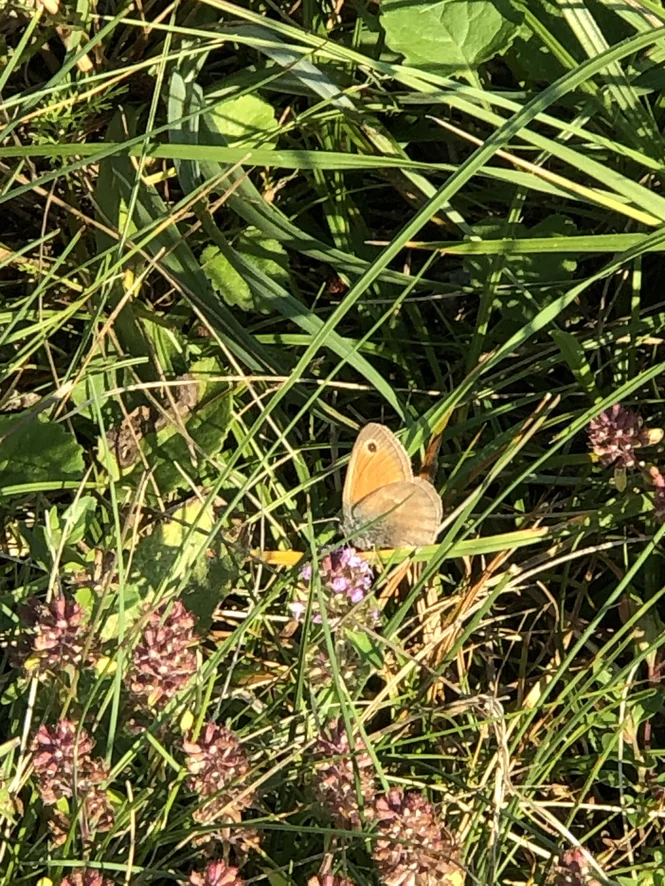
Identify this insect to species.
Coenonympha pamphilus
